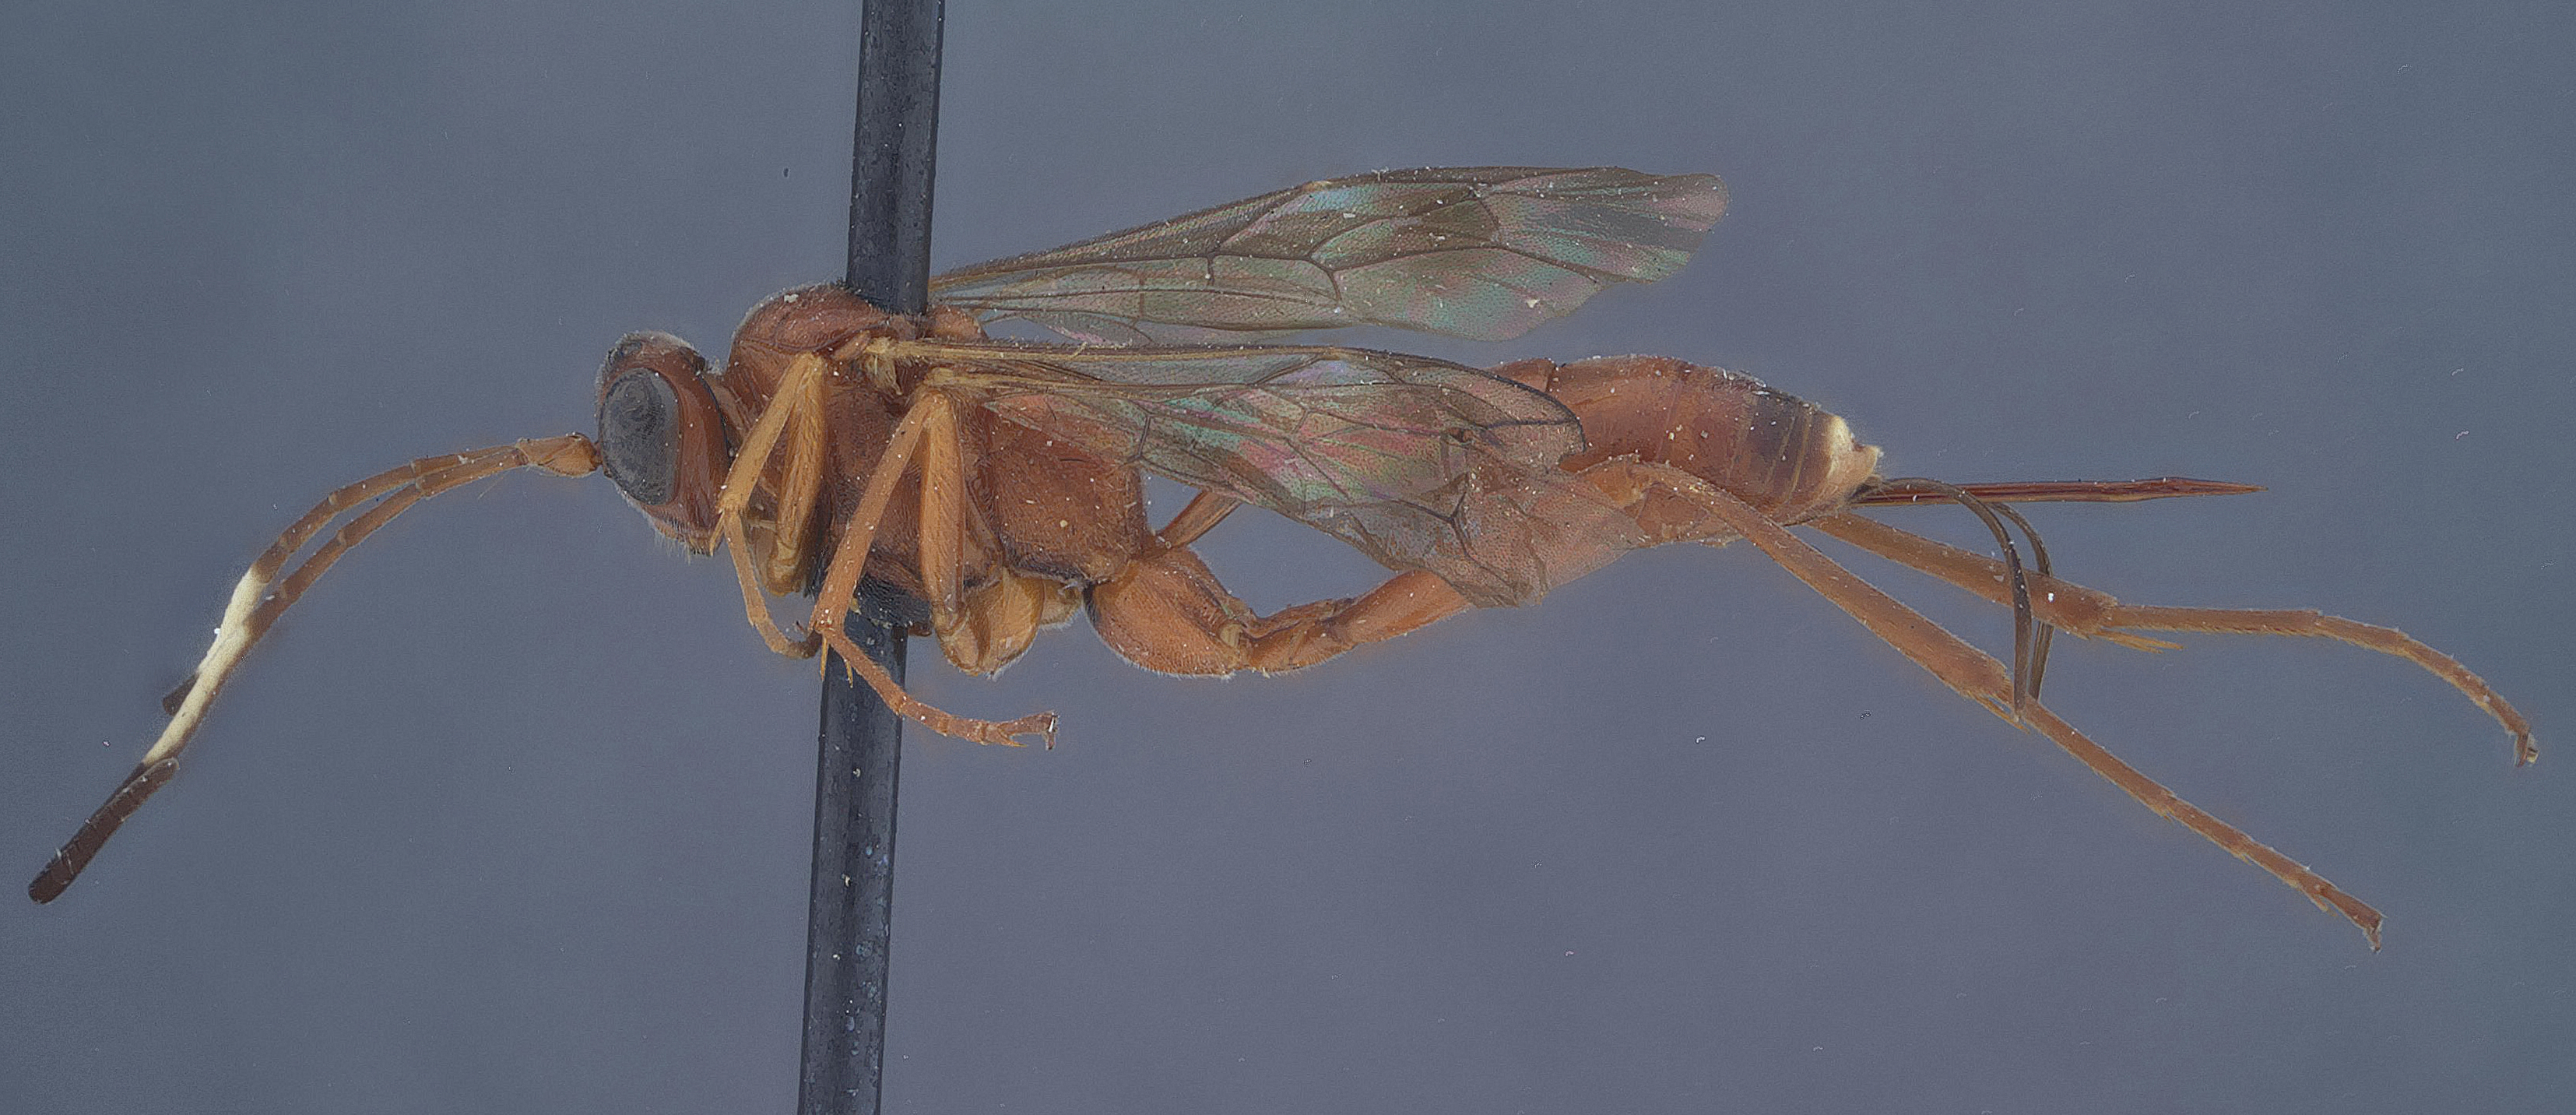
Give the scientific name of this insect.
Diapetimorpha rugosa
